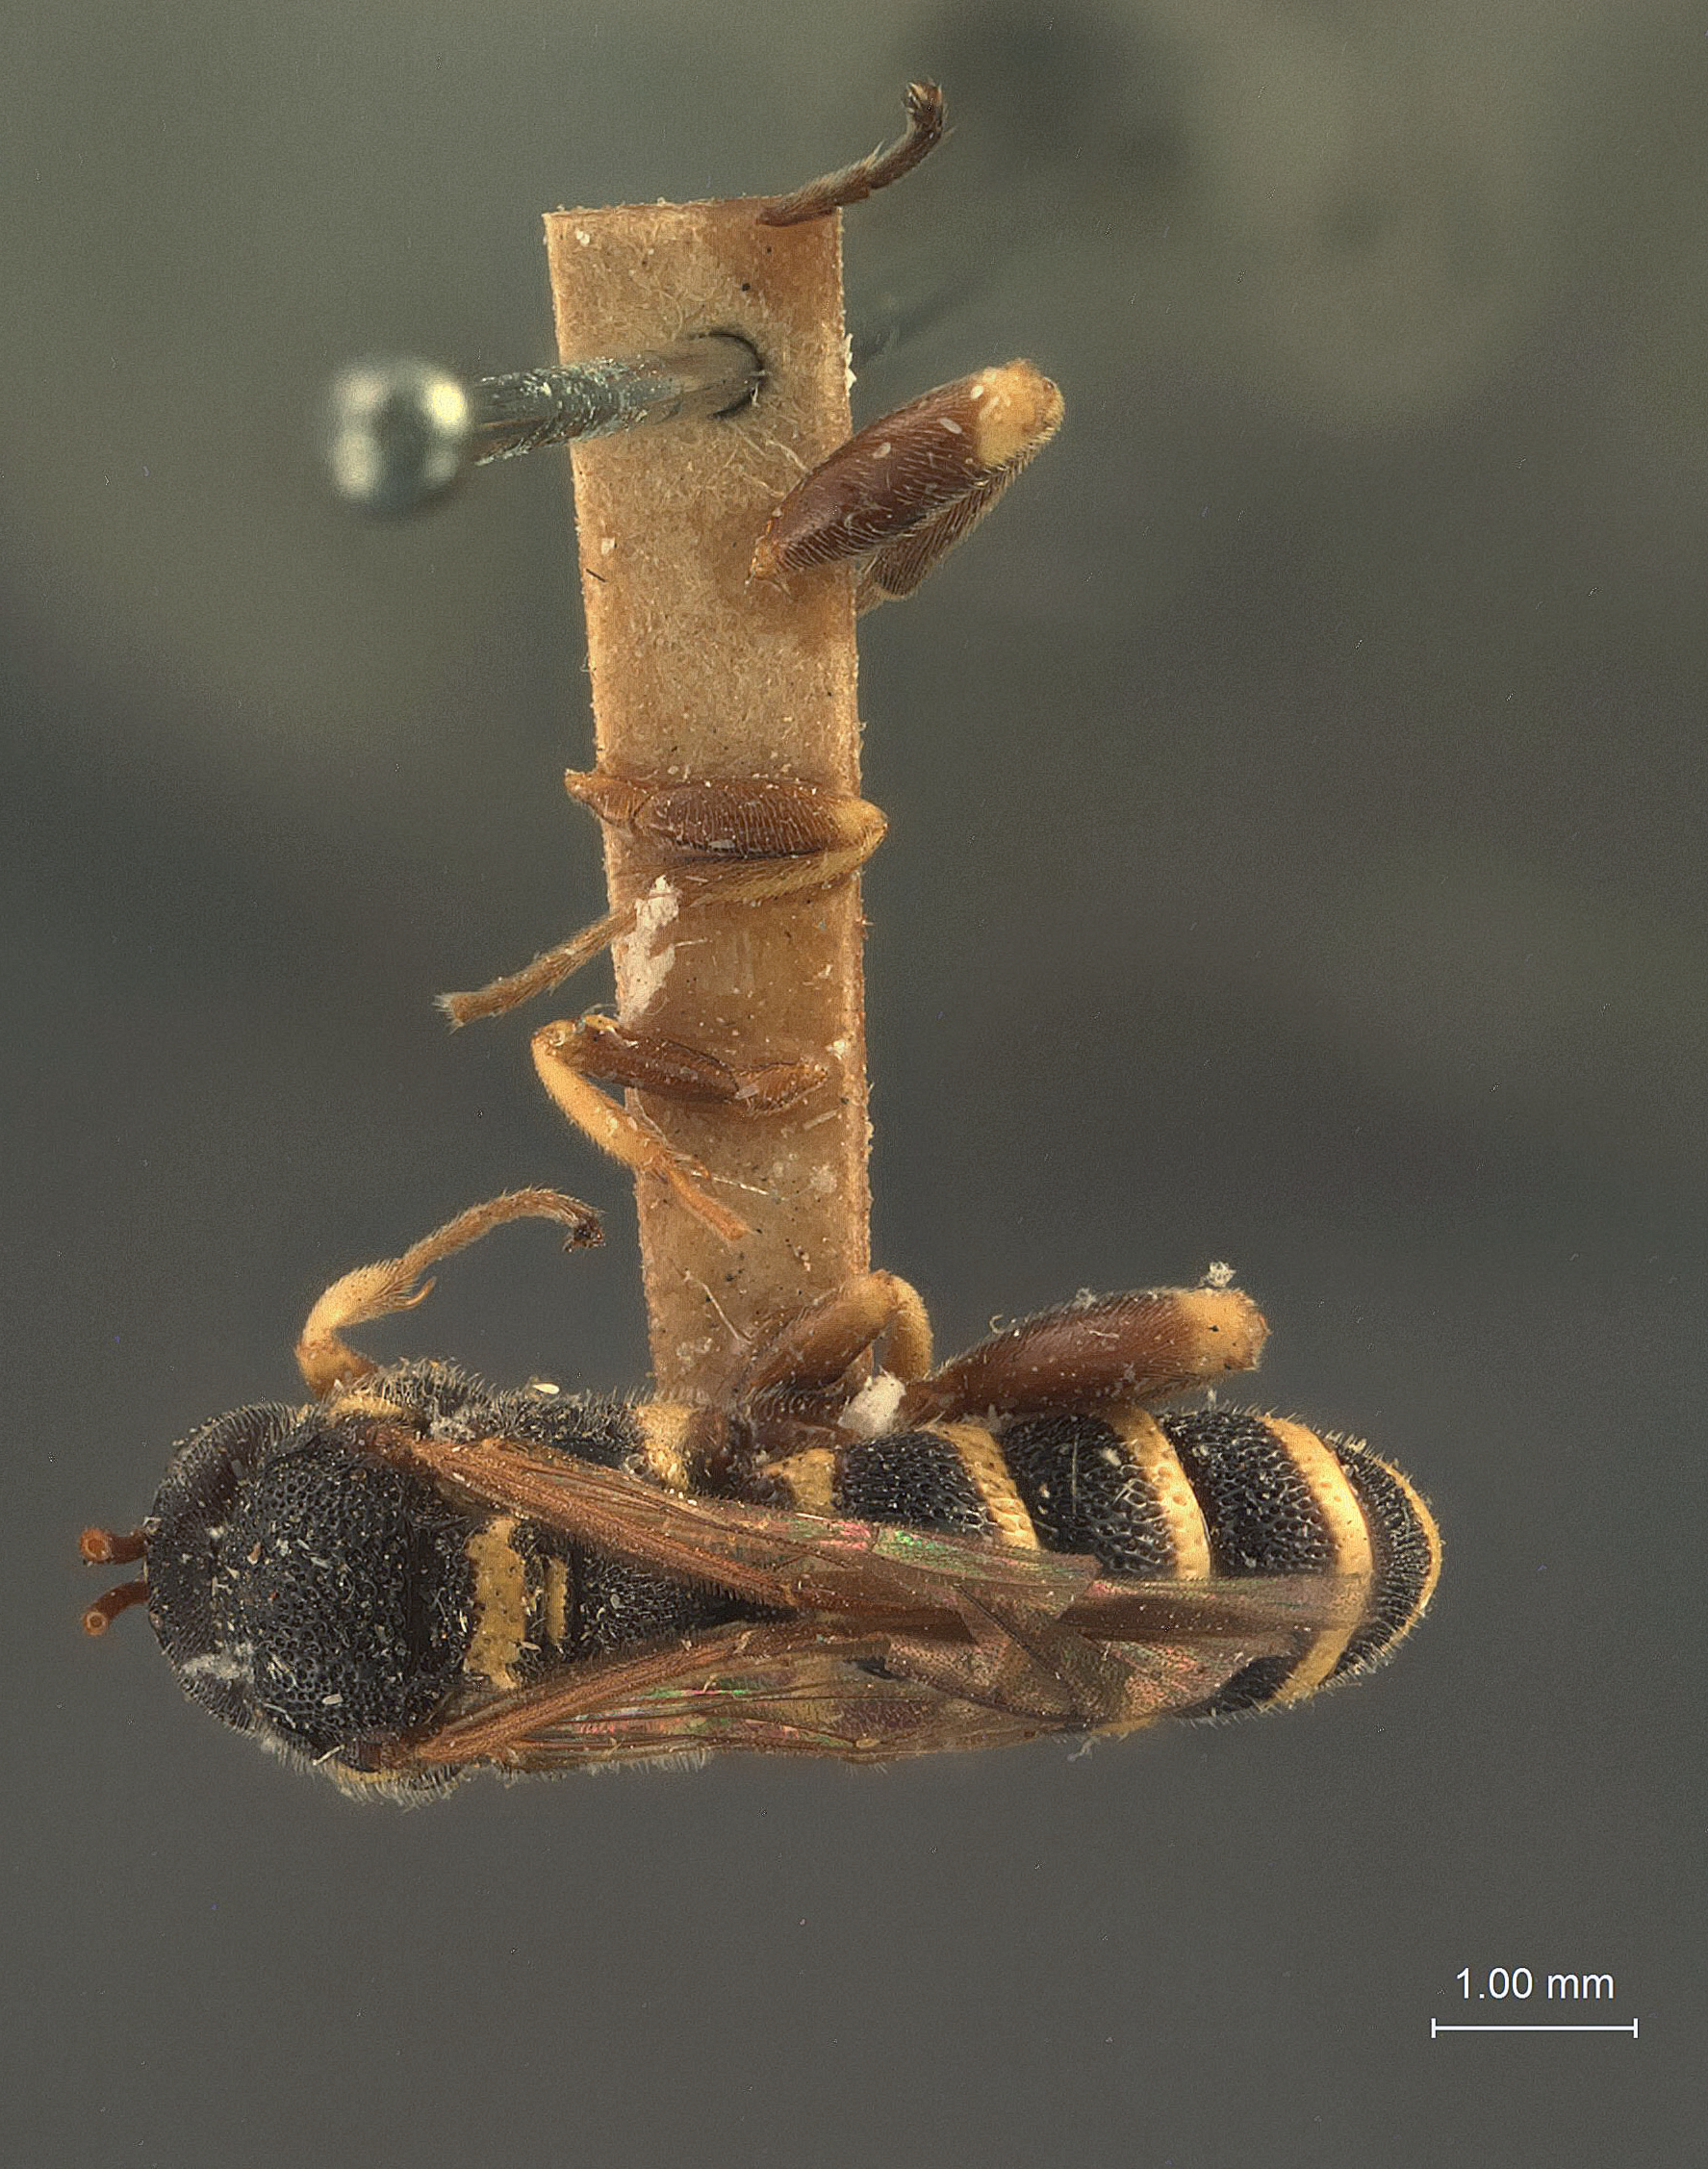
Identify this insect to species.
Metopius rileyi
